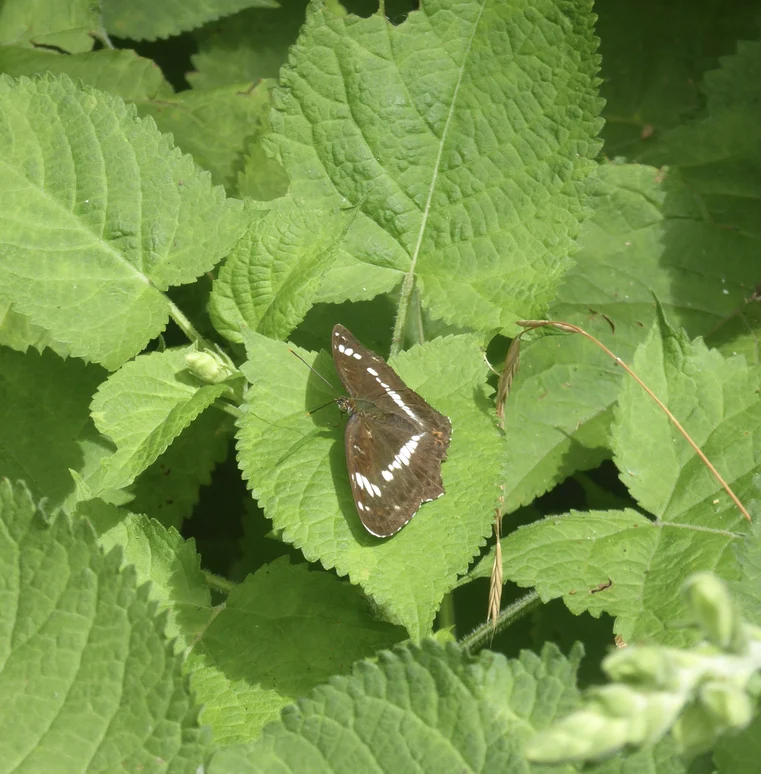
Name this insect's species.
Limenitis camilla (also Ladoga camilla)
